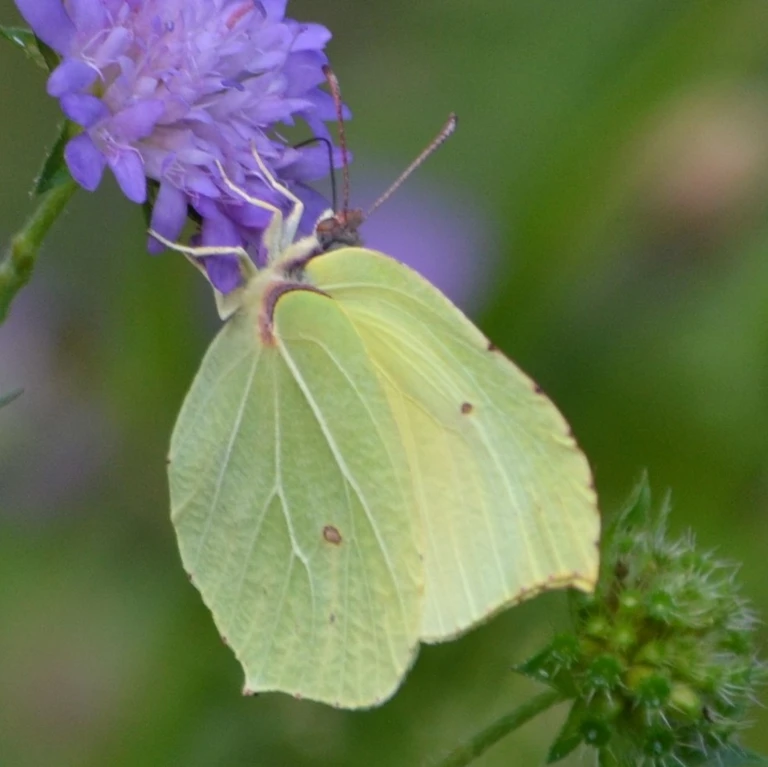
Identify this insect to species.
Gonepteryx rhamni
